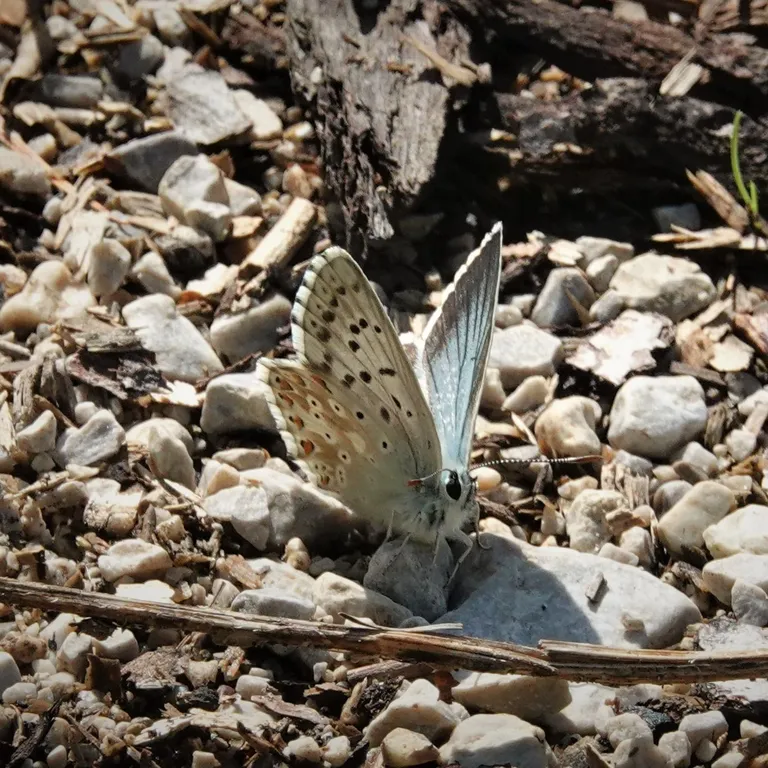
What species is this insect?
Lysandra coridon
